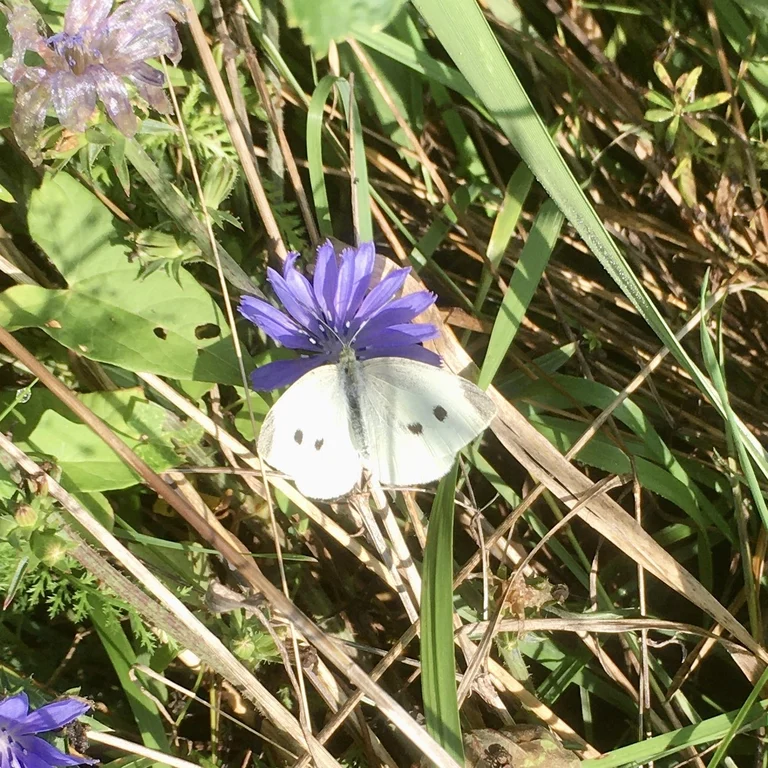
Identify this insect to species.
Pieris rapae
